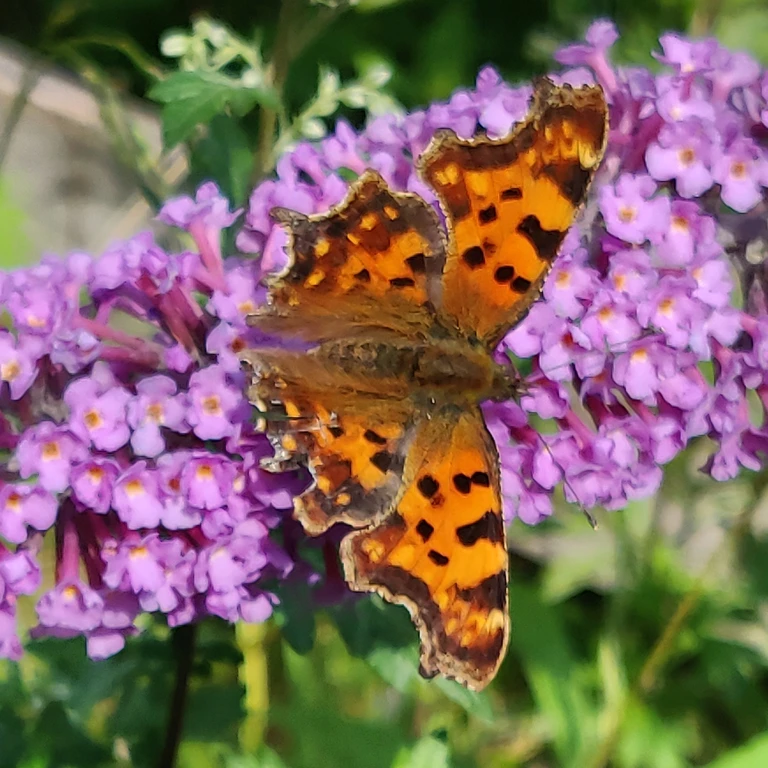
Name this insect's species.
Polygonia c-album
